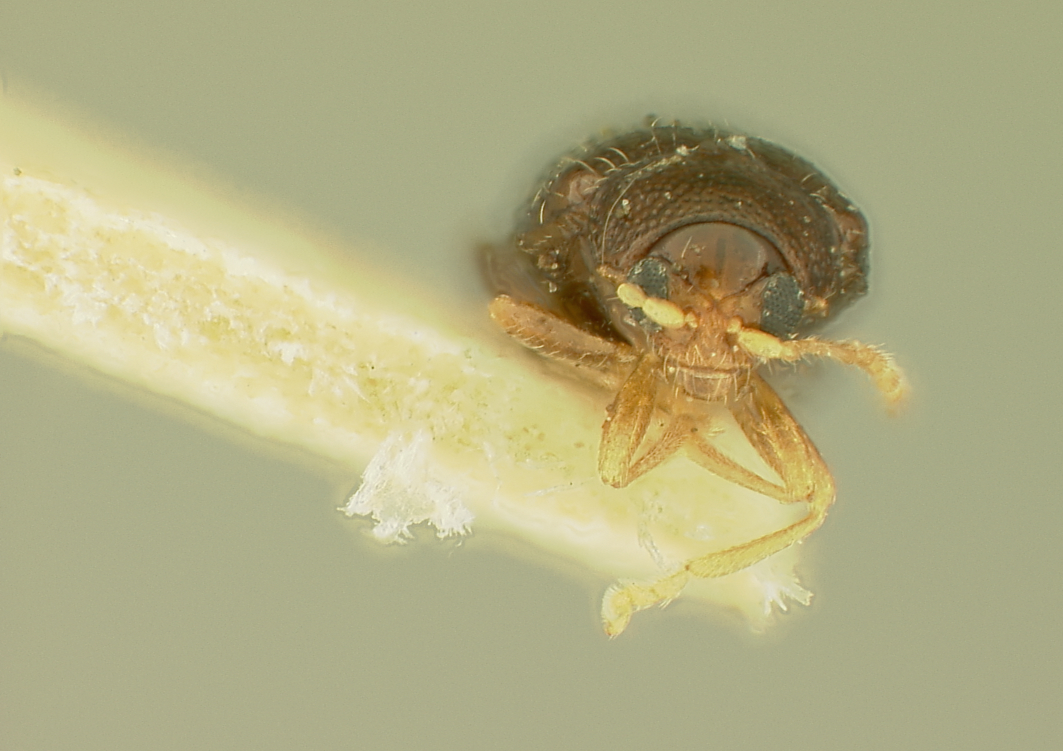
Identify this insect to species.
Epitrix brevis
